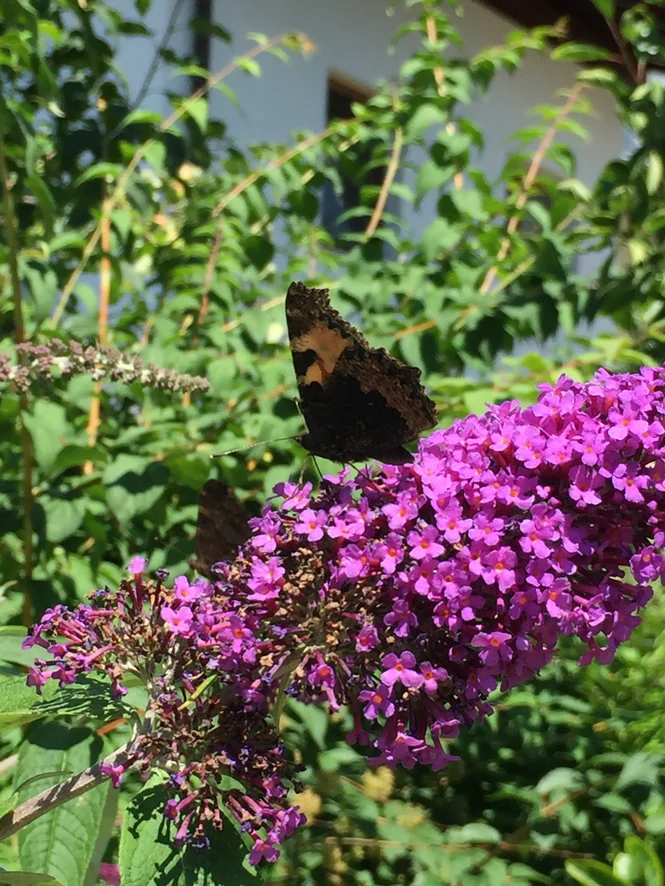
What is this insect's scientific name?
Aglais urticae
